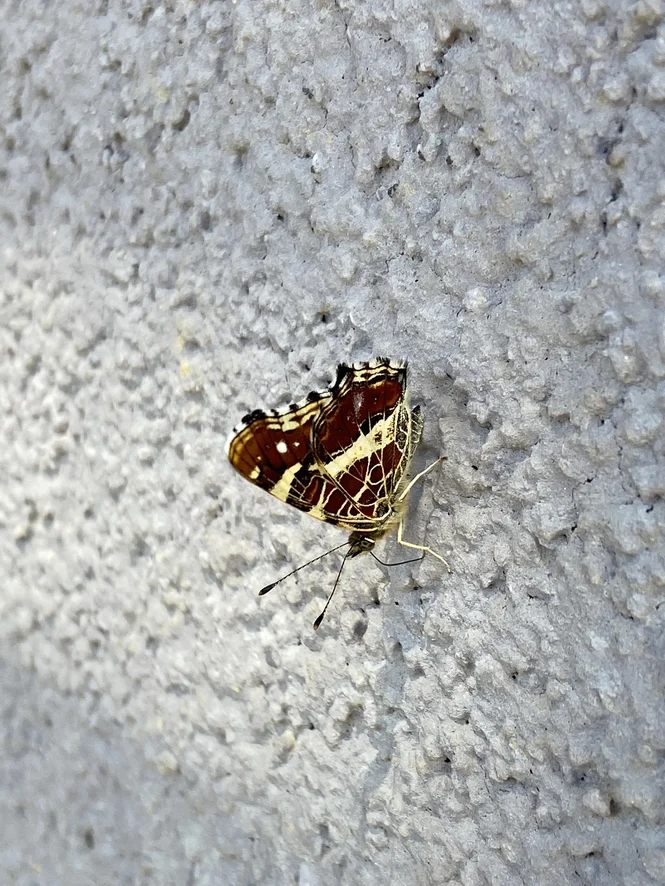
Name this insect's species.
Araschnia levana
